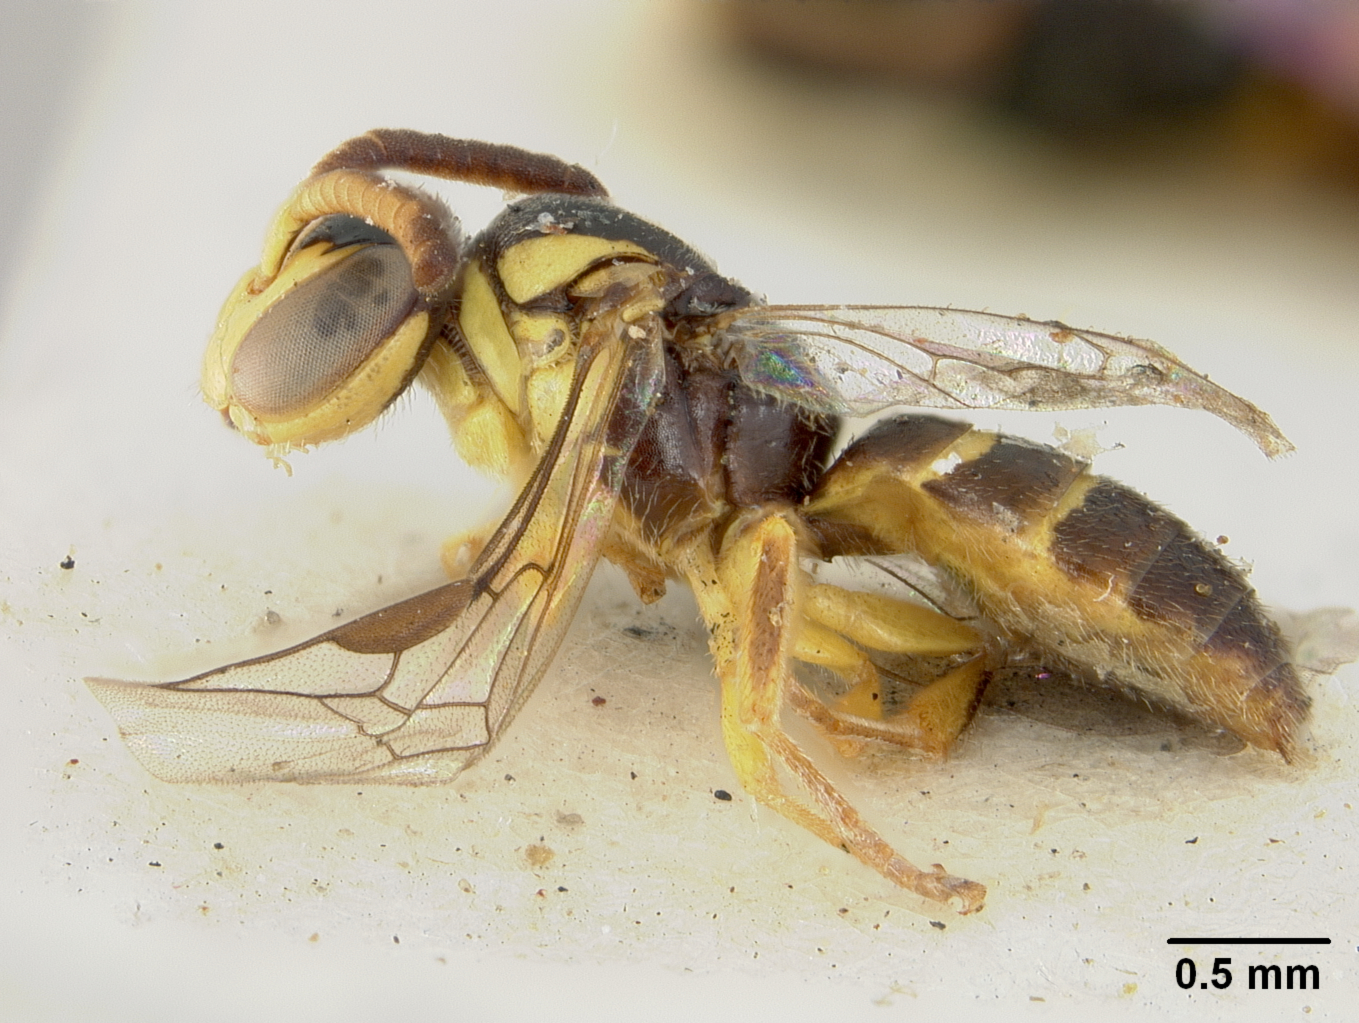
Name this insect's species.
Euryglossa mutica
